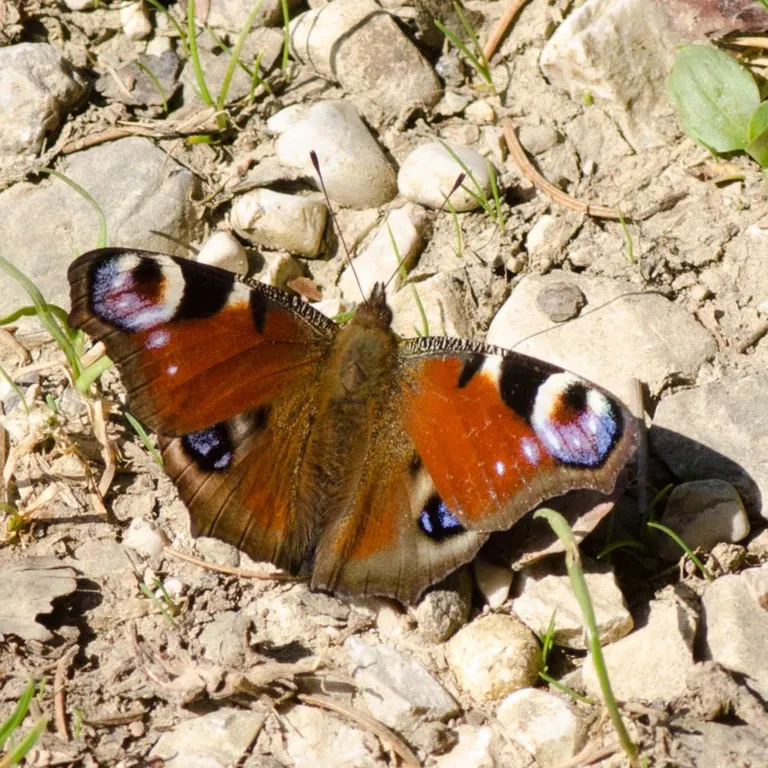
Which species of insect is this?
Aglais io
